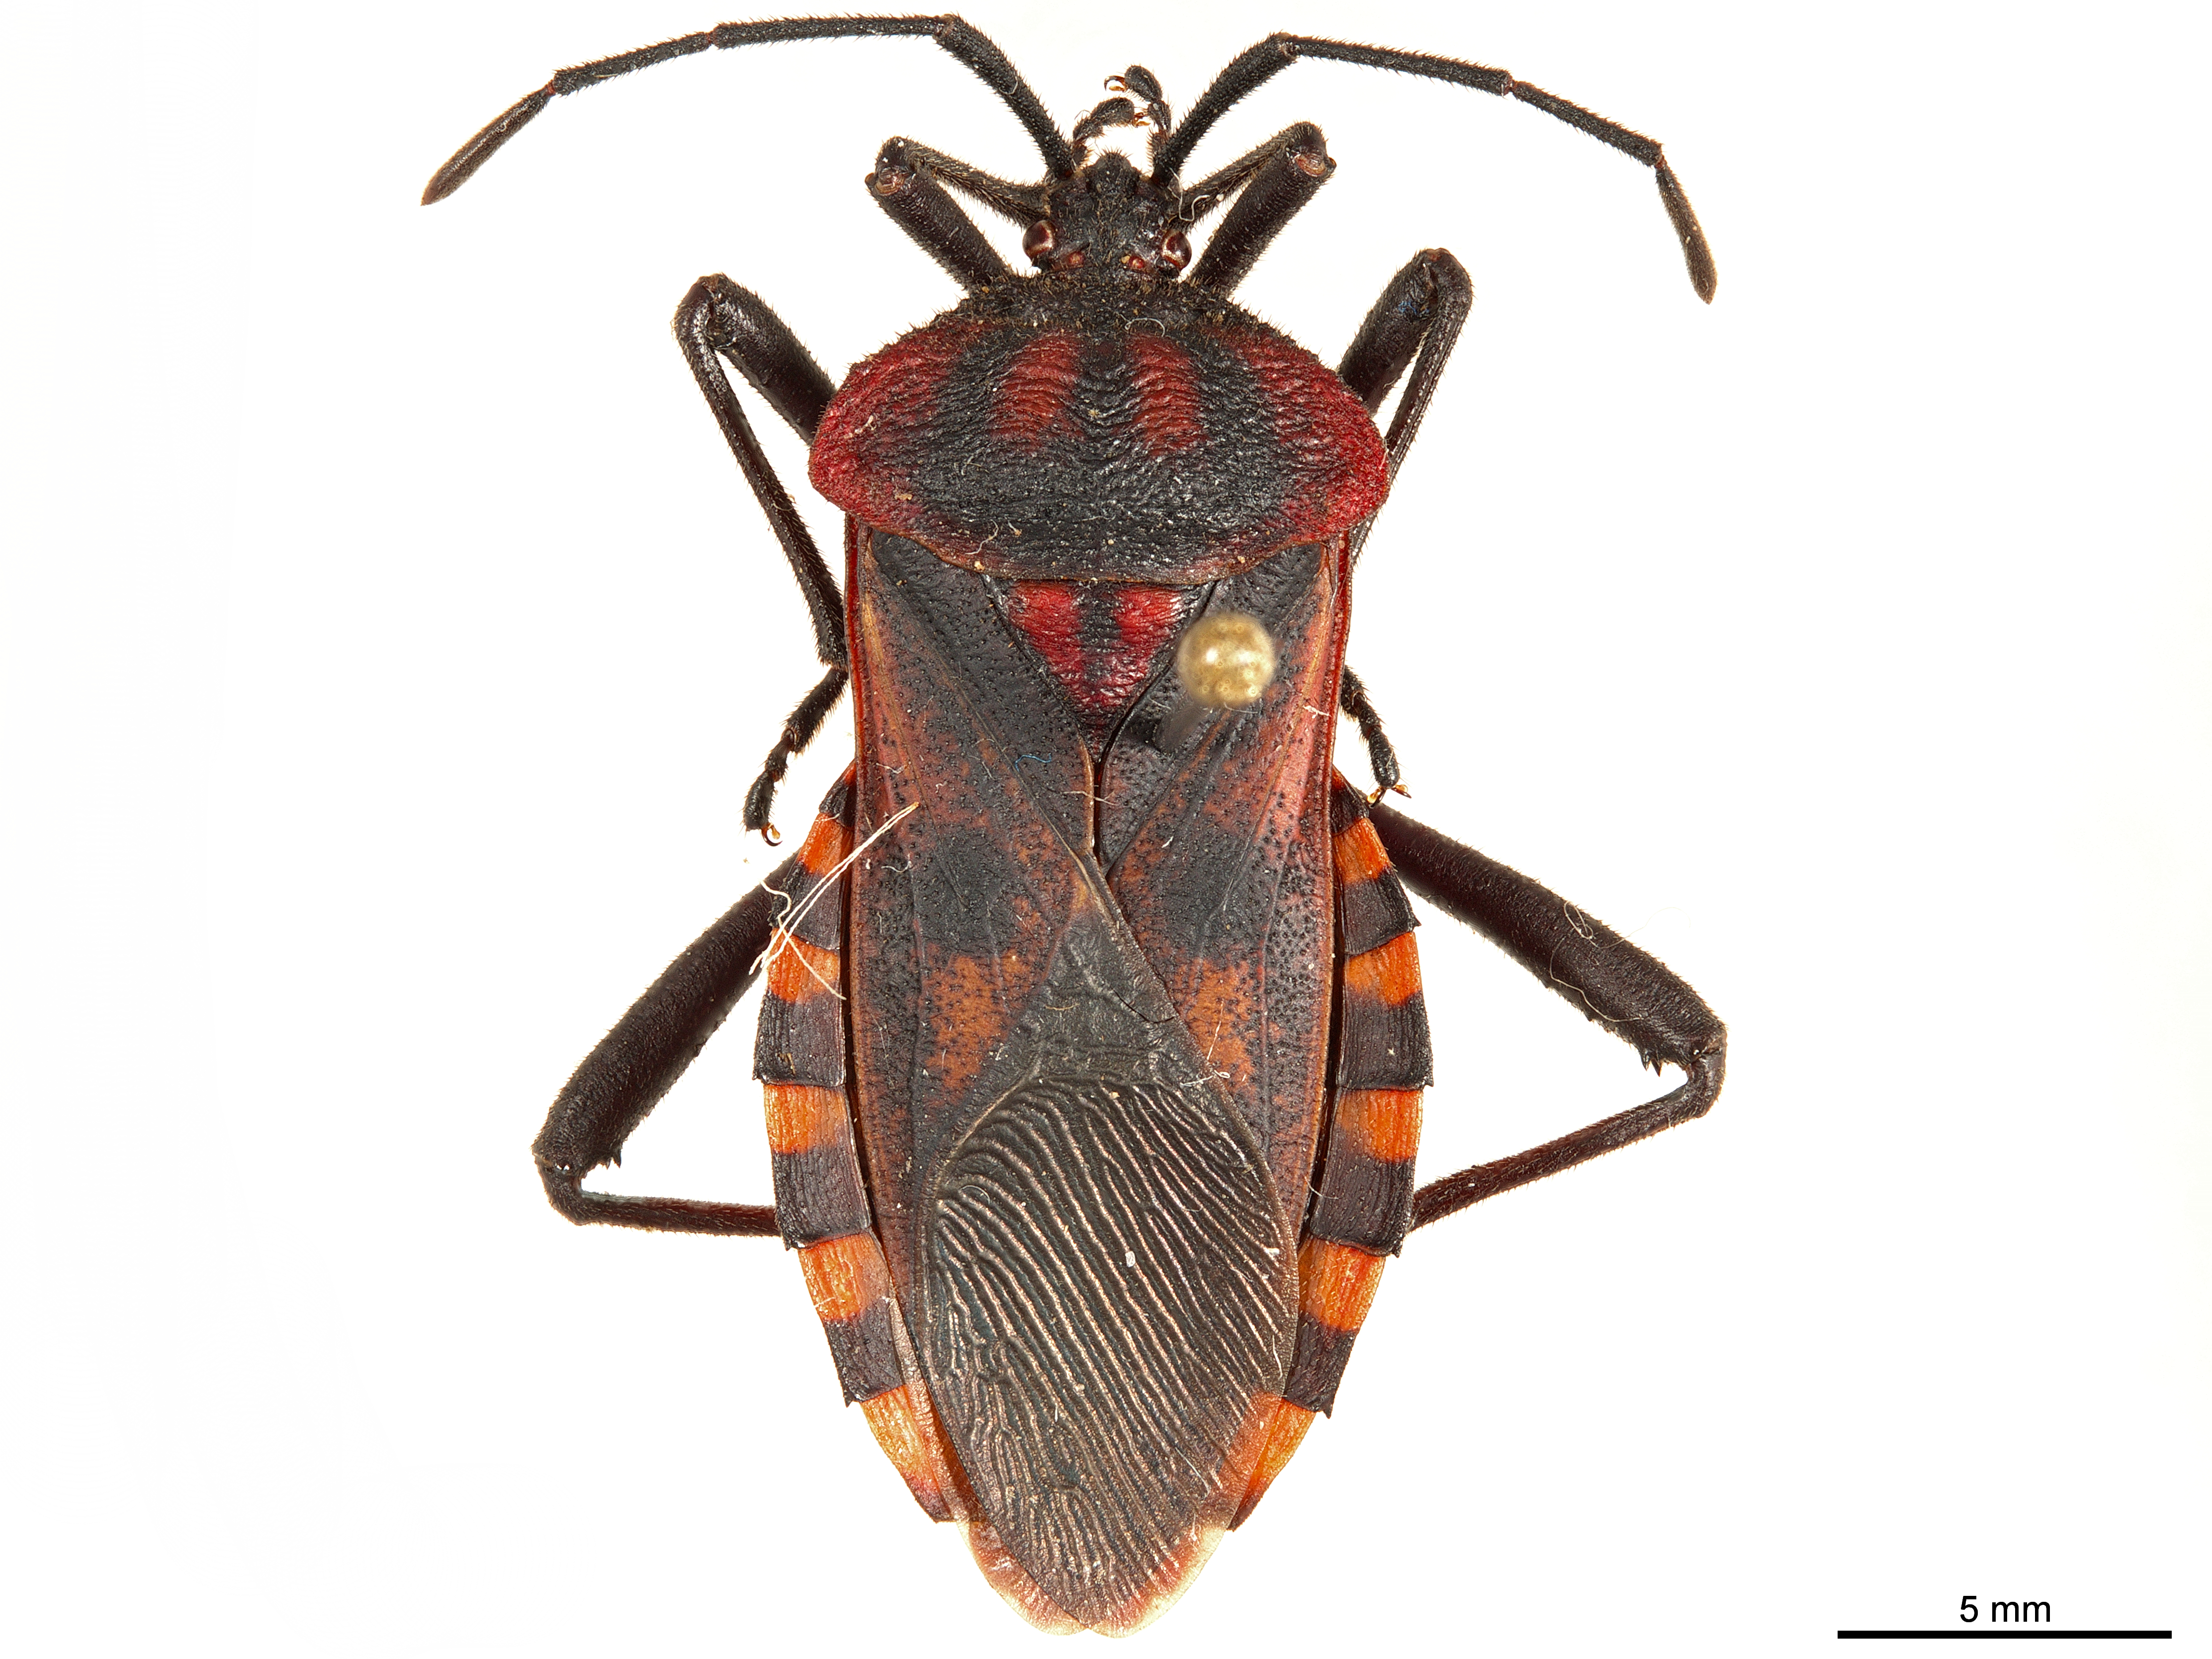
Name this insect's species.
Piezogaster rubropictus
